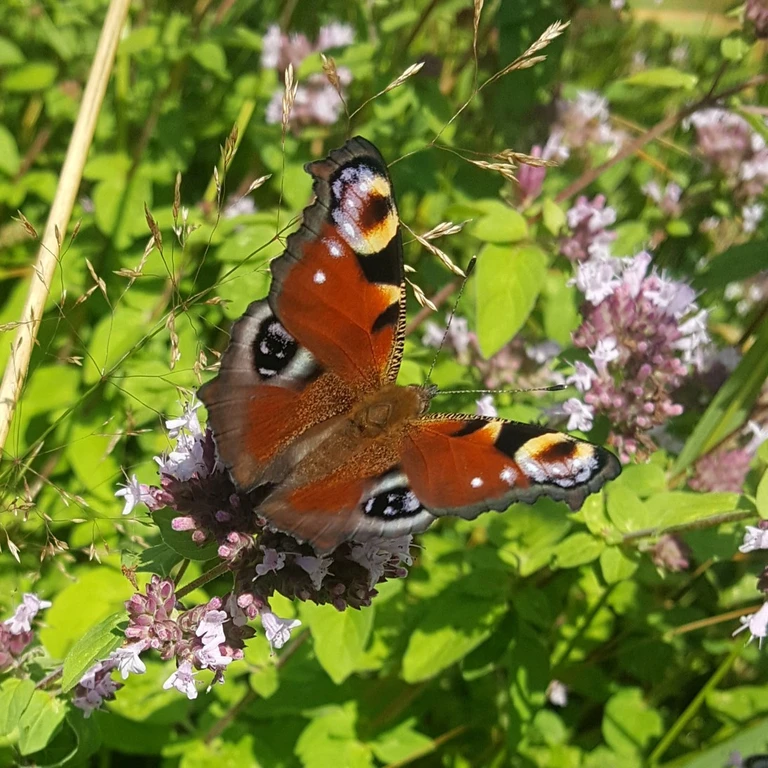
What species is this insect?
Aglais io
